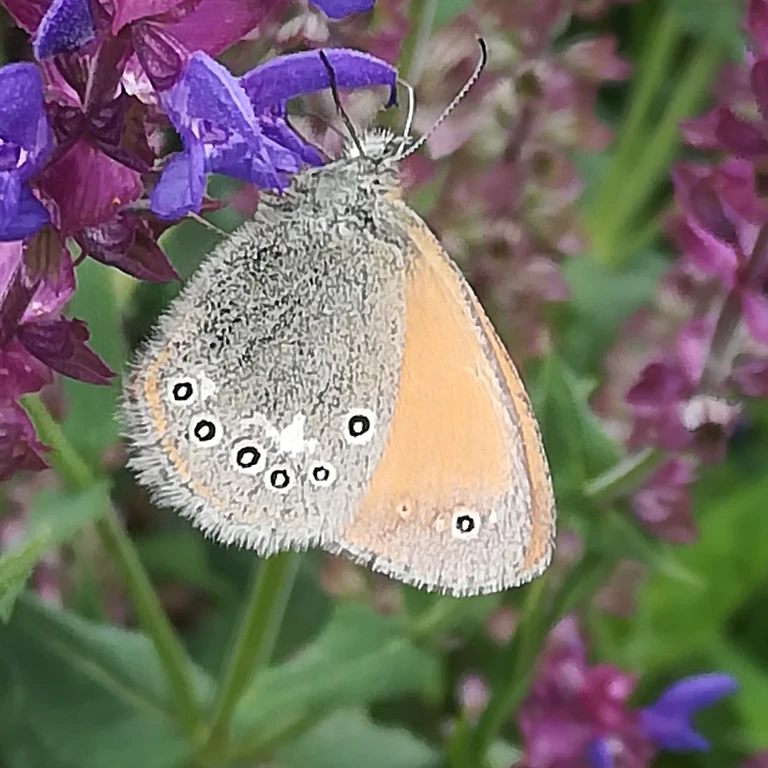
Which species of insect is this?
Coenonympha glycerion (also Coenonympha iphis)
